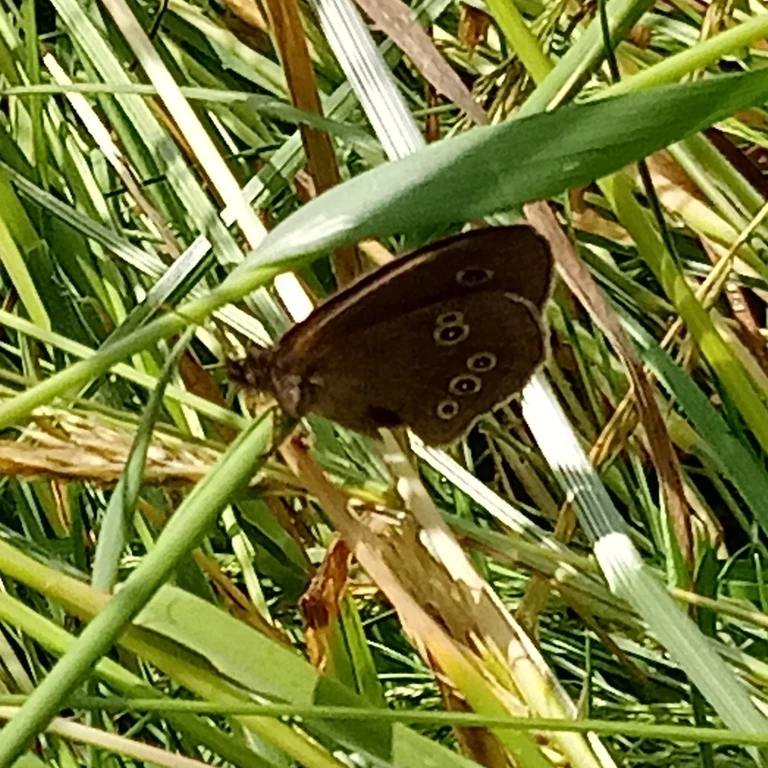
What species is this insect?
Aphantopus hyperantus
